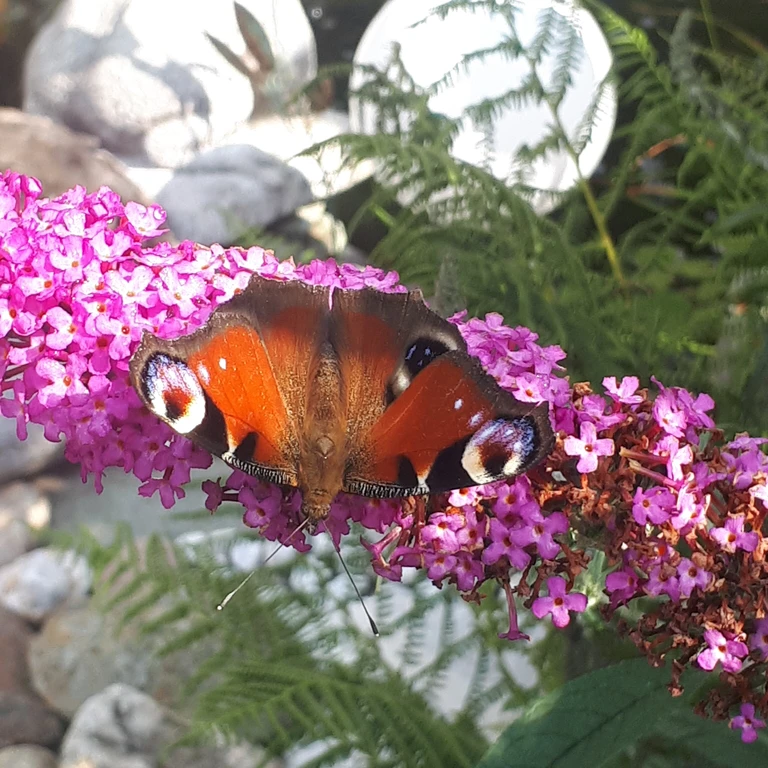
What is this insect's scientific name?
Aglais io
